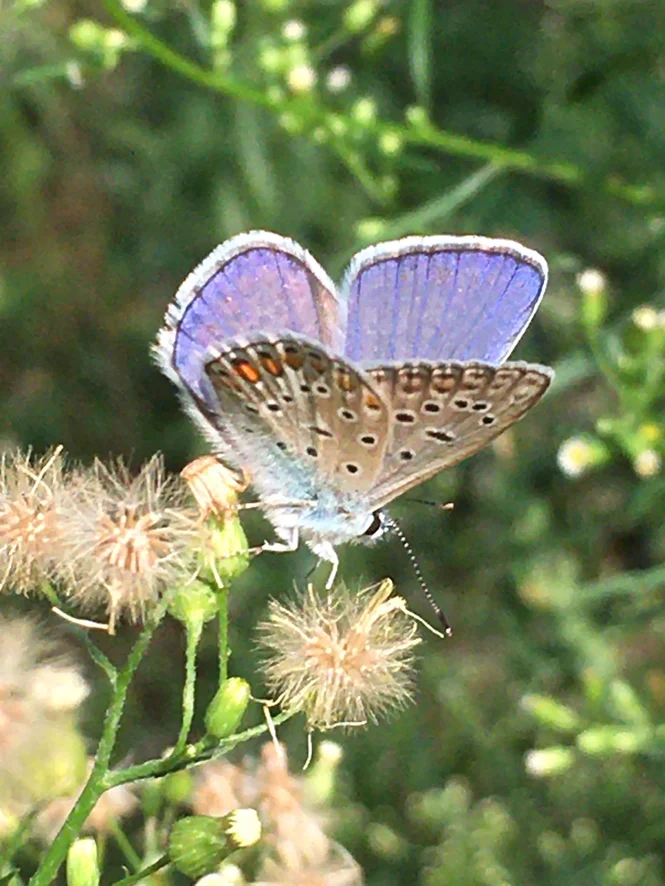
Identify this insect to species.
Polyommatus icarus
